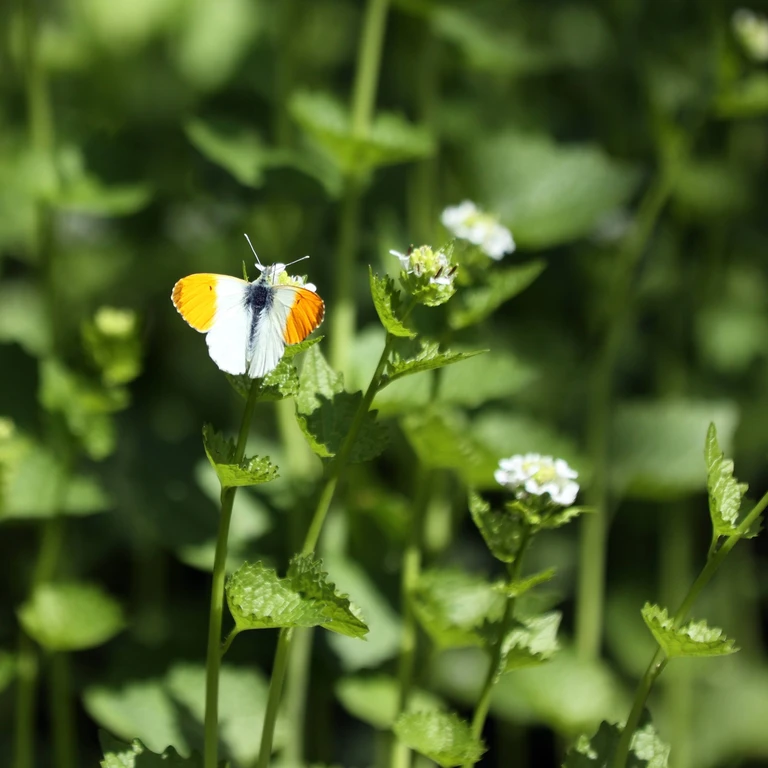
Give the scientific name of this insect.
Anthocharis cardamines
